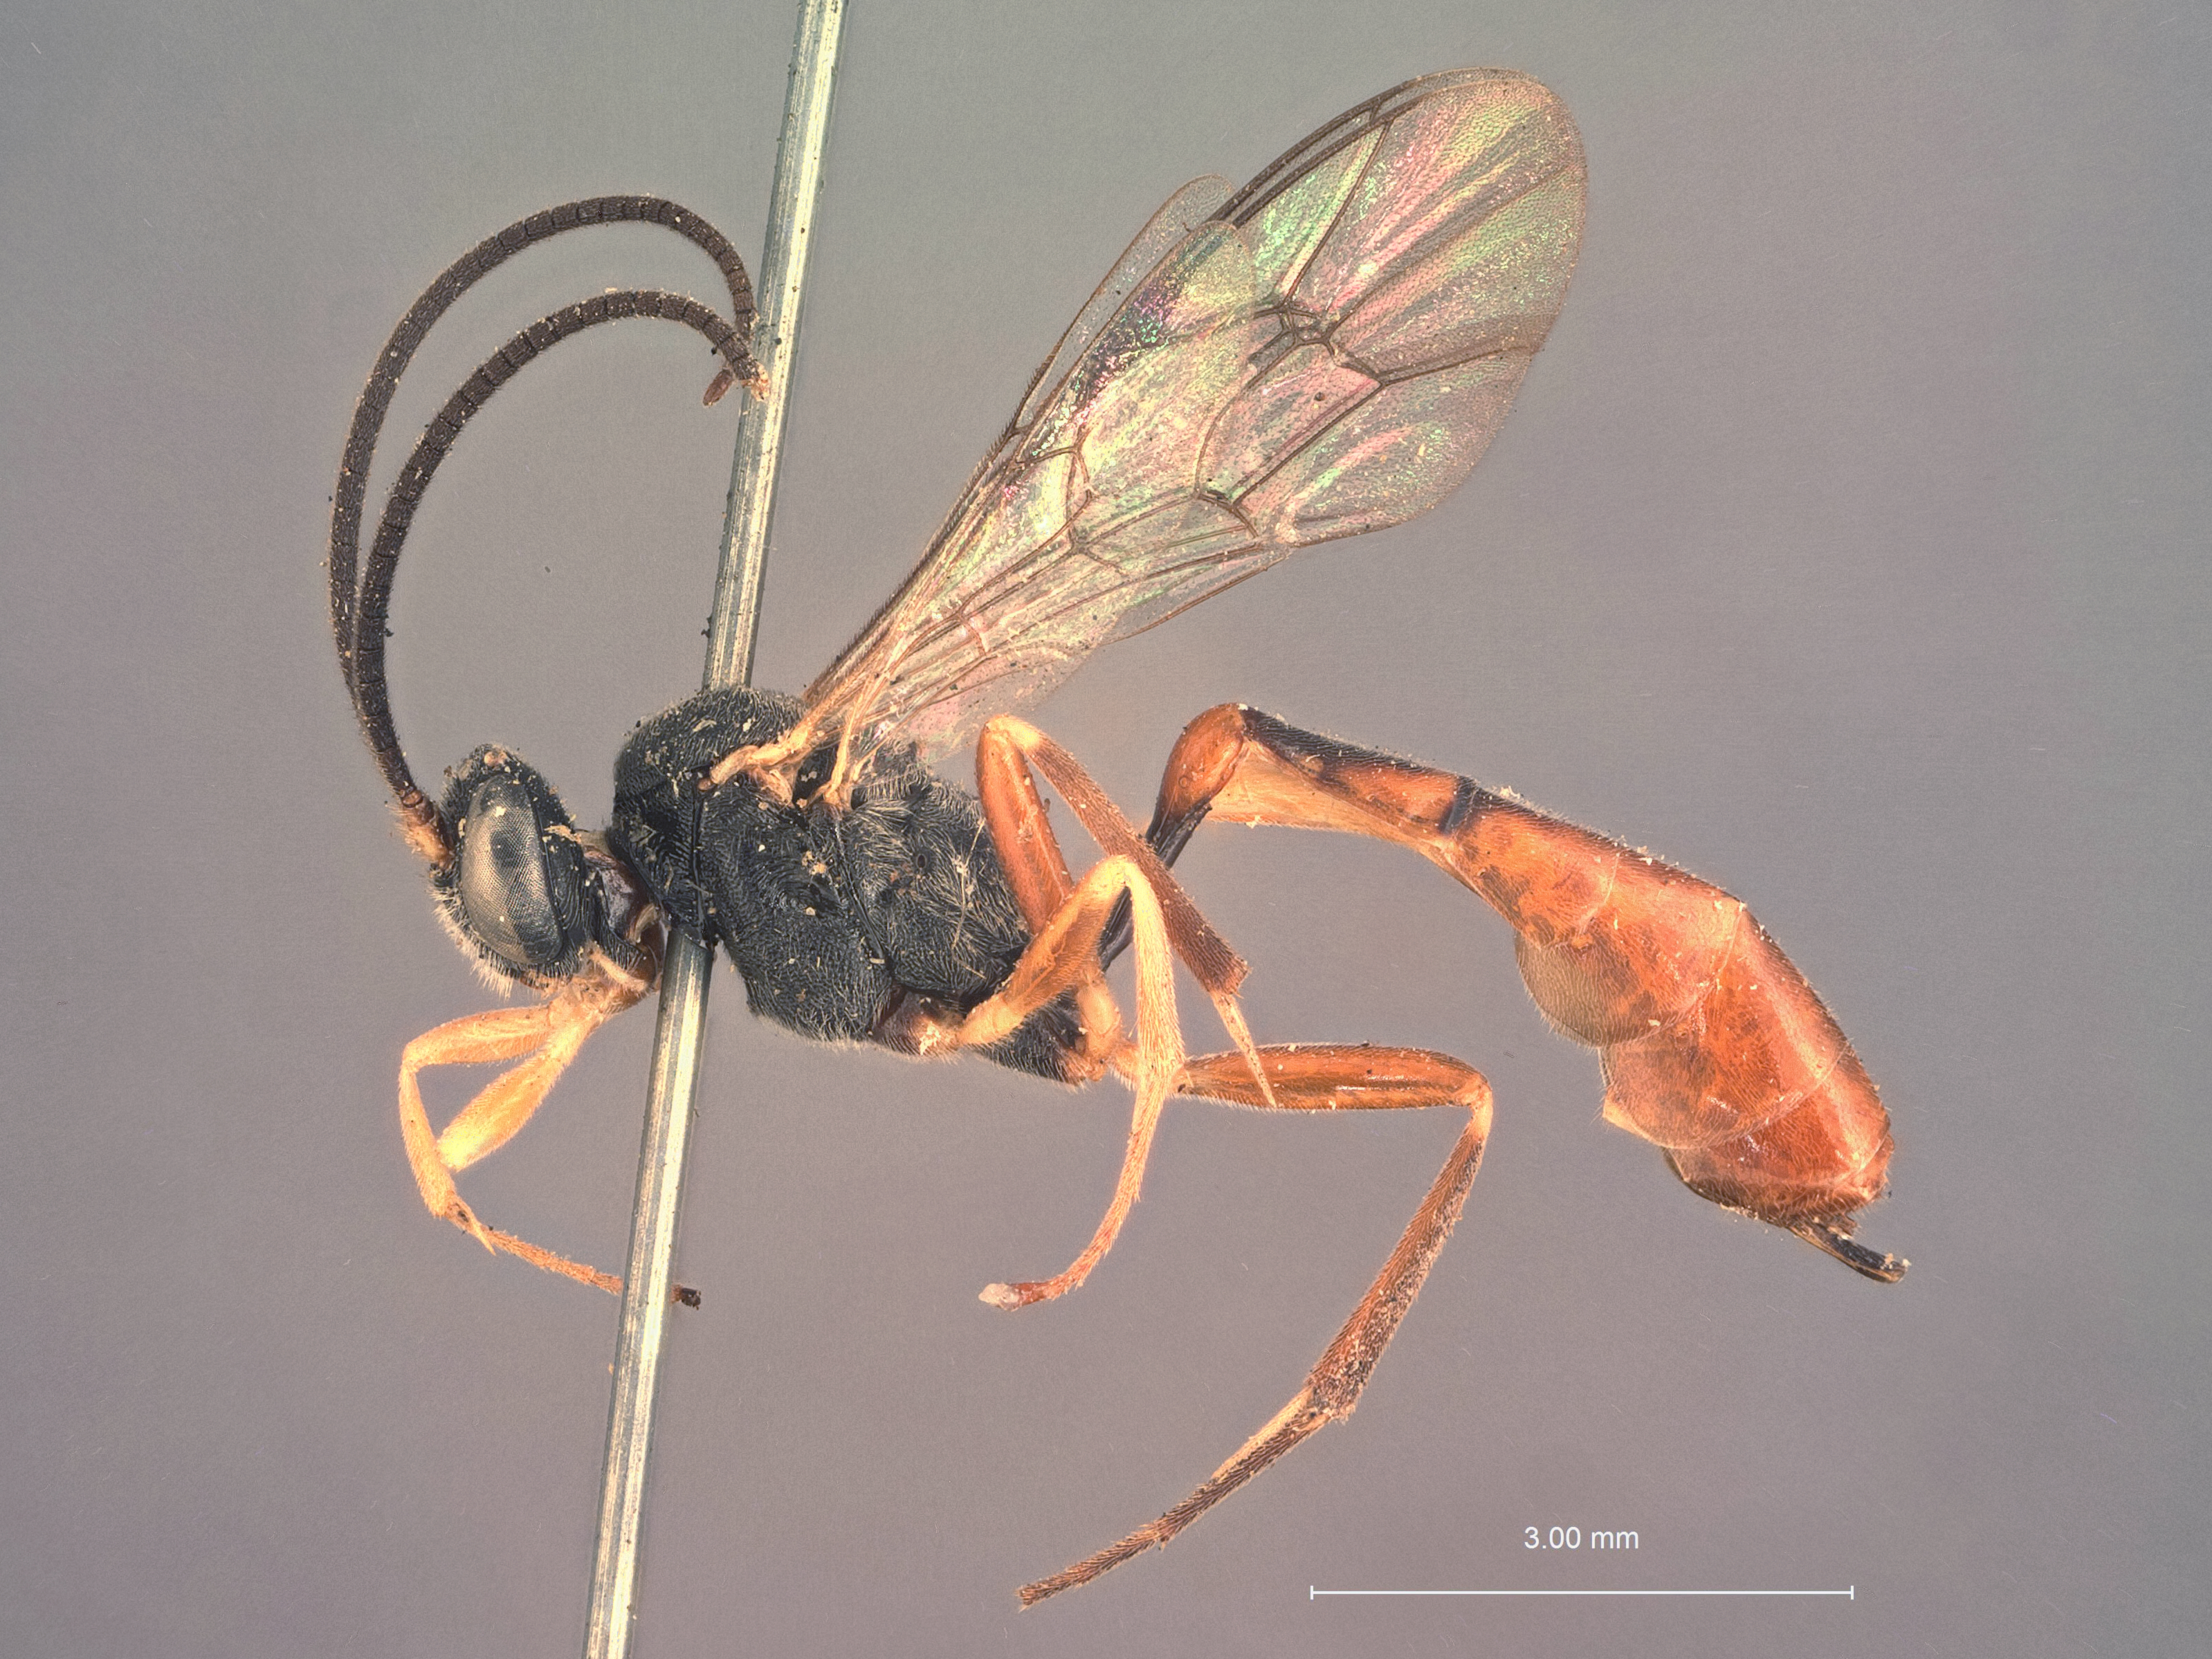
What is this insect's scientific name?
Limneria sessilis
